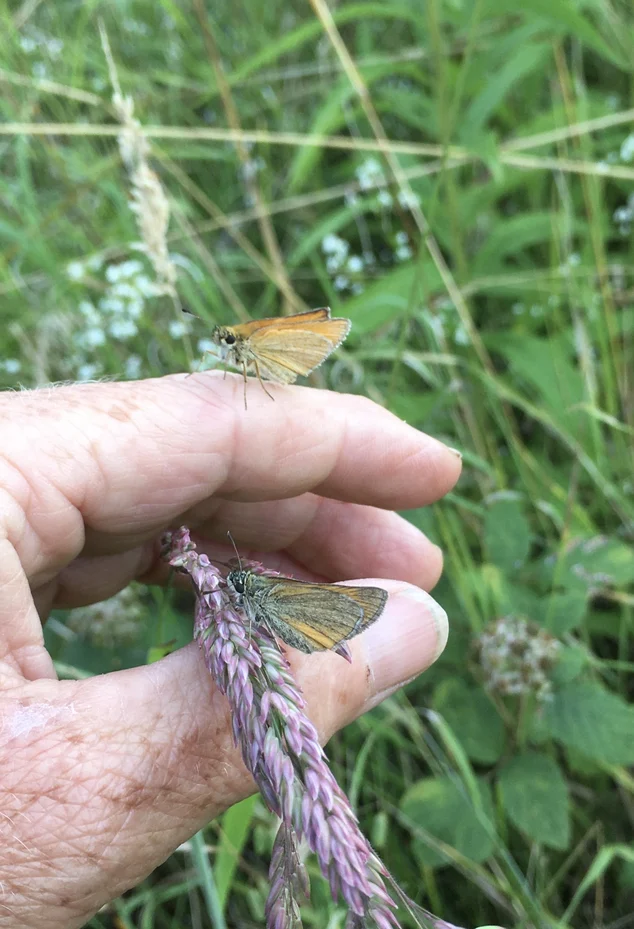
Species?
Thymelicus lineola
